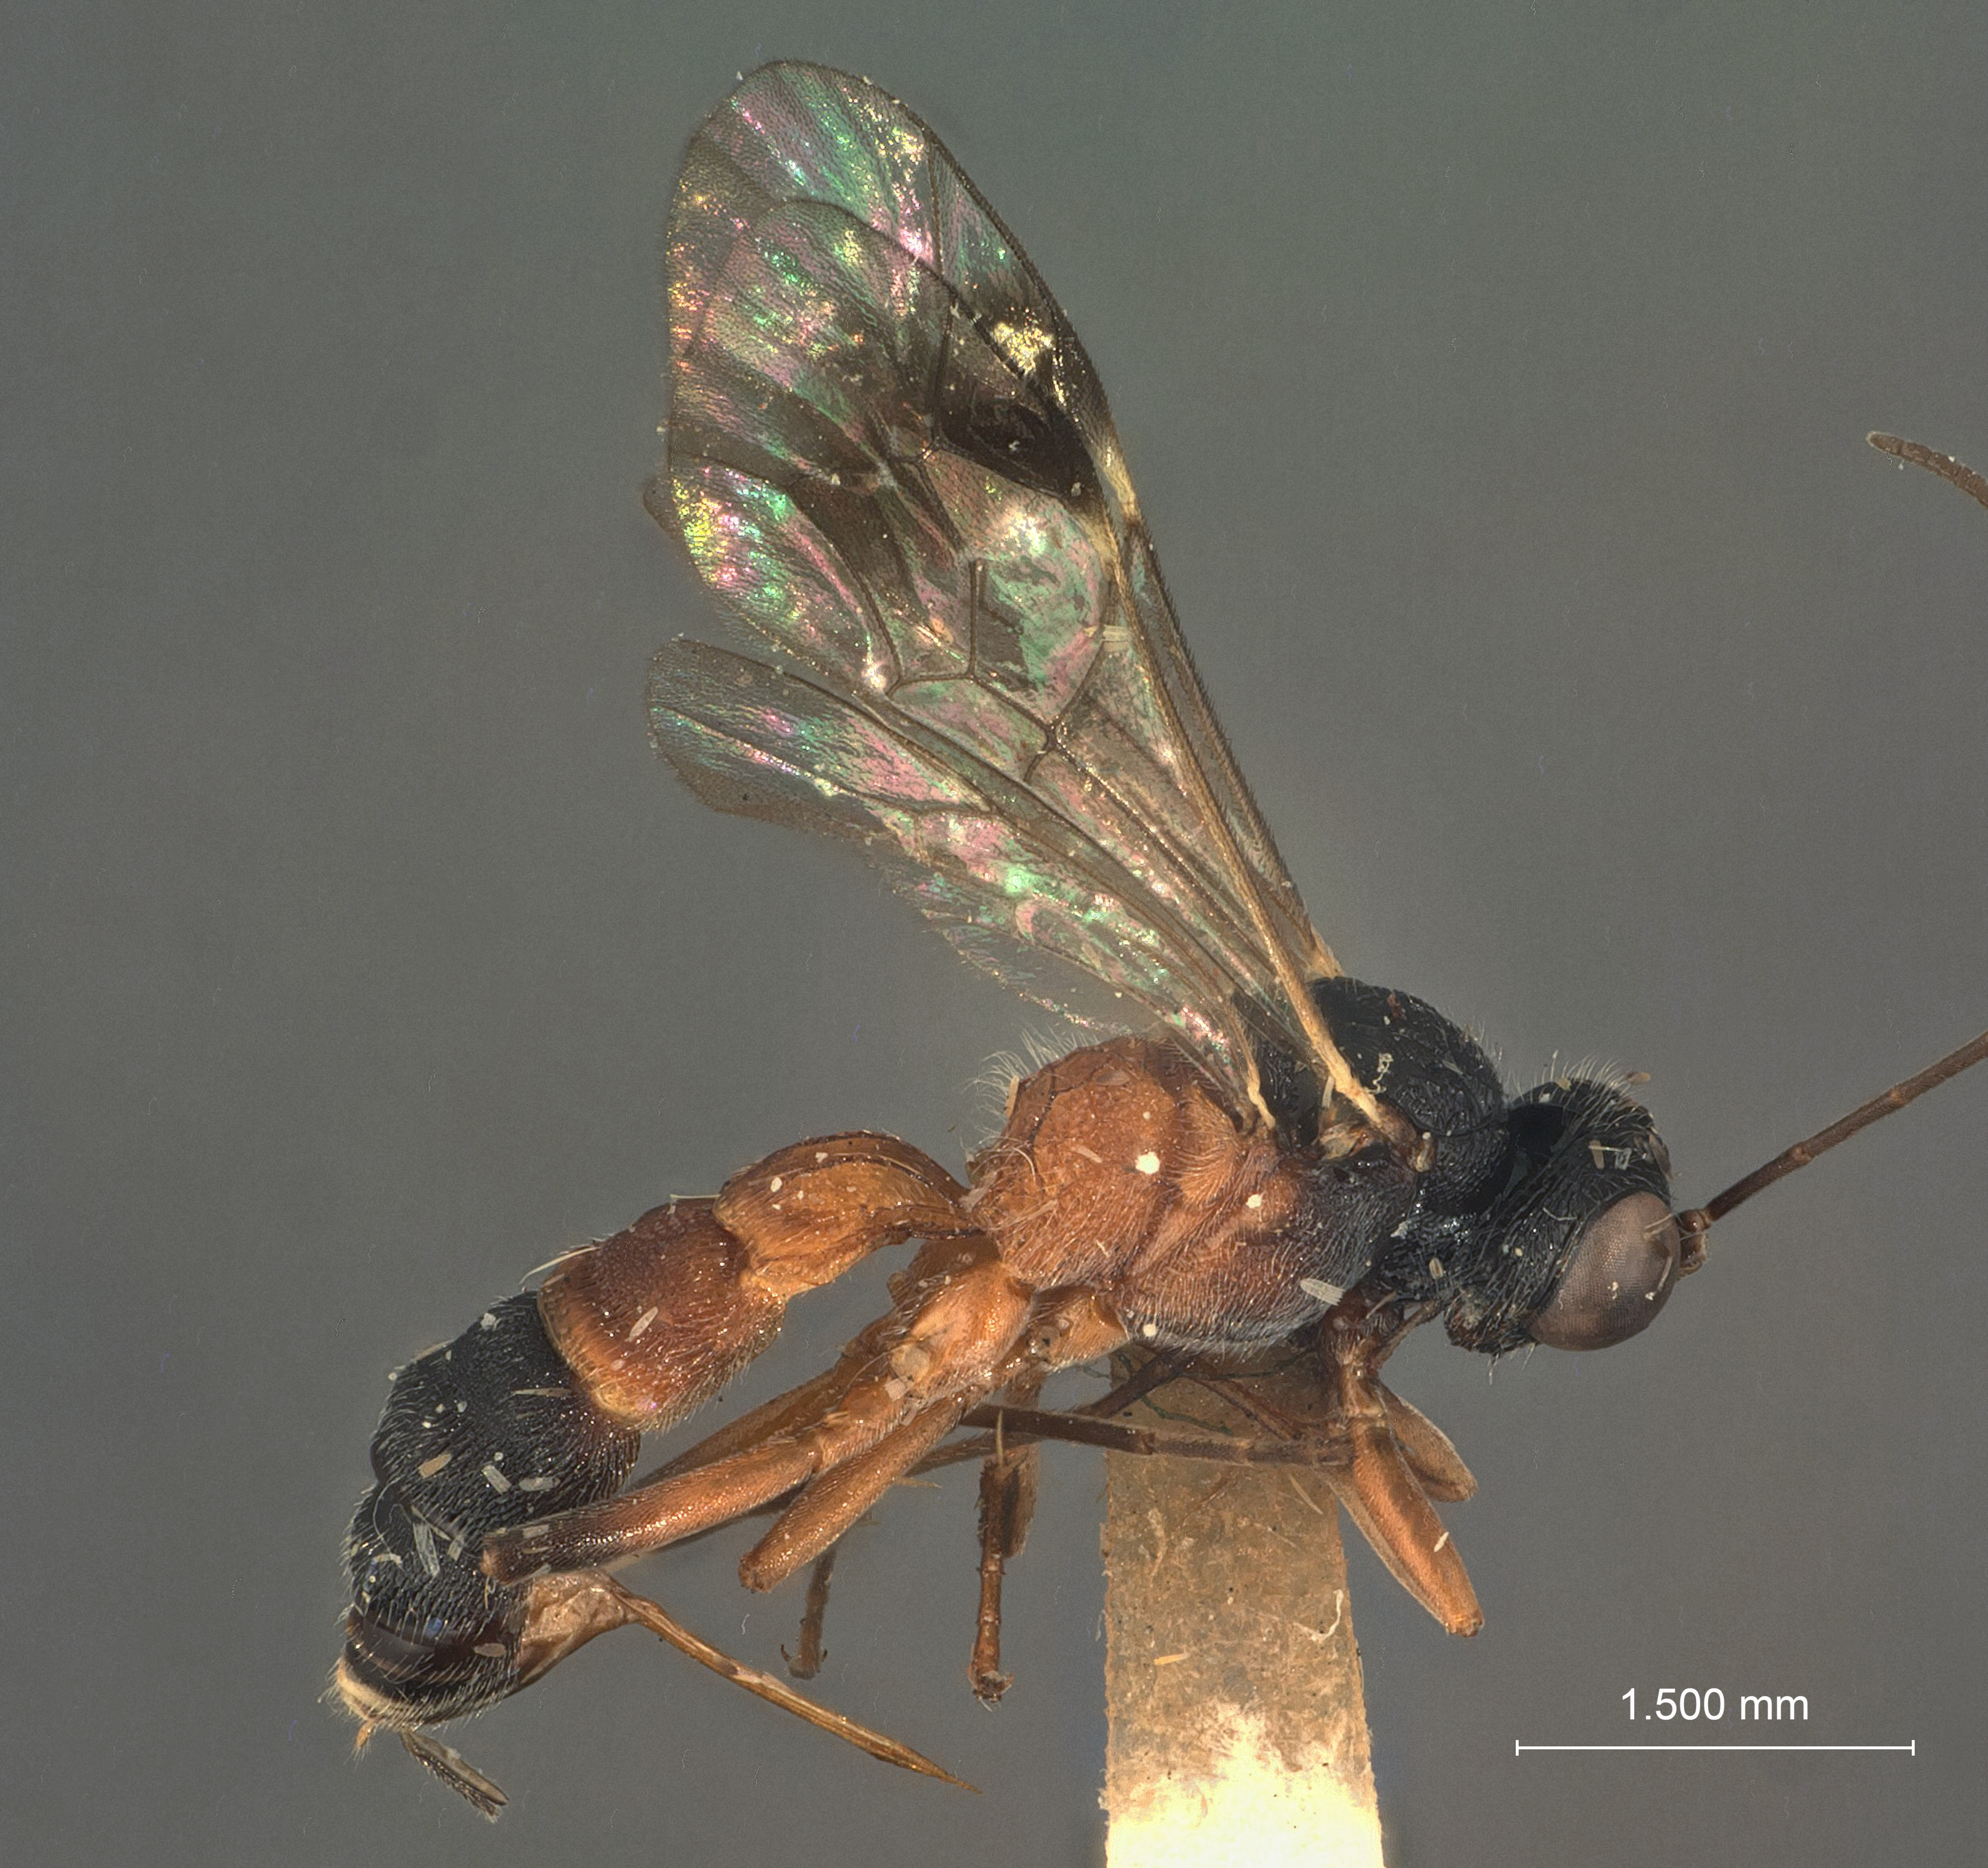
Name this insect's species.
Syrites persimilis
